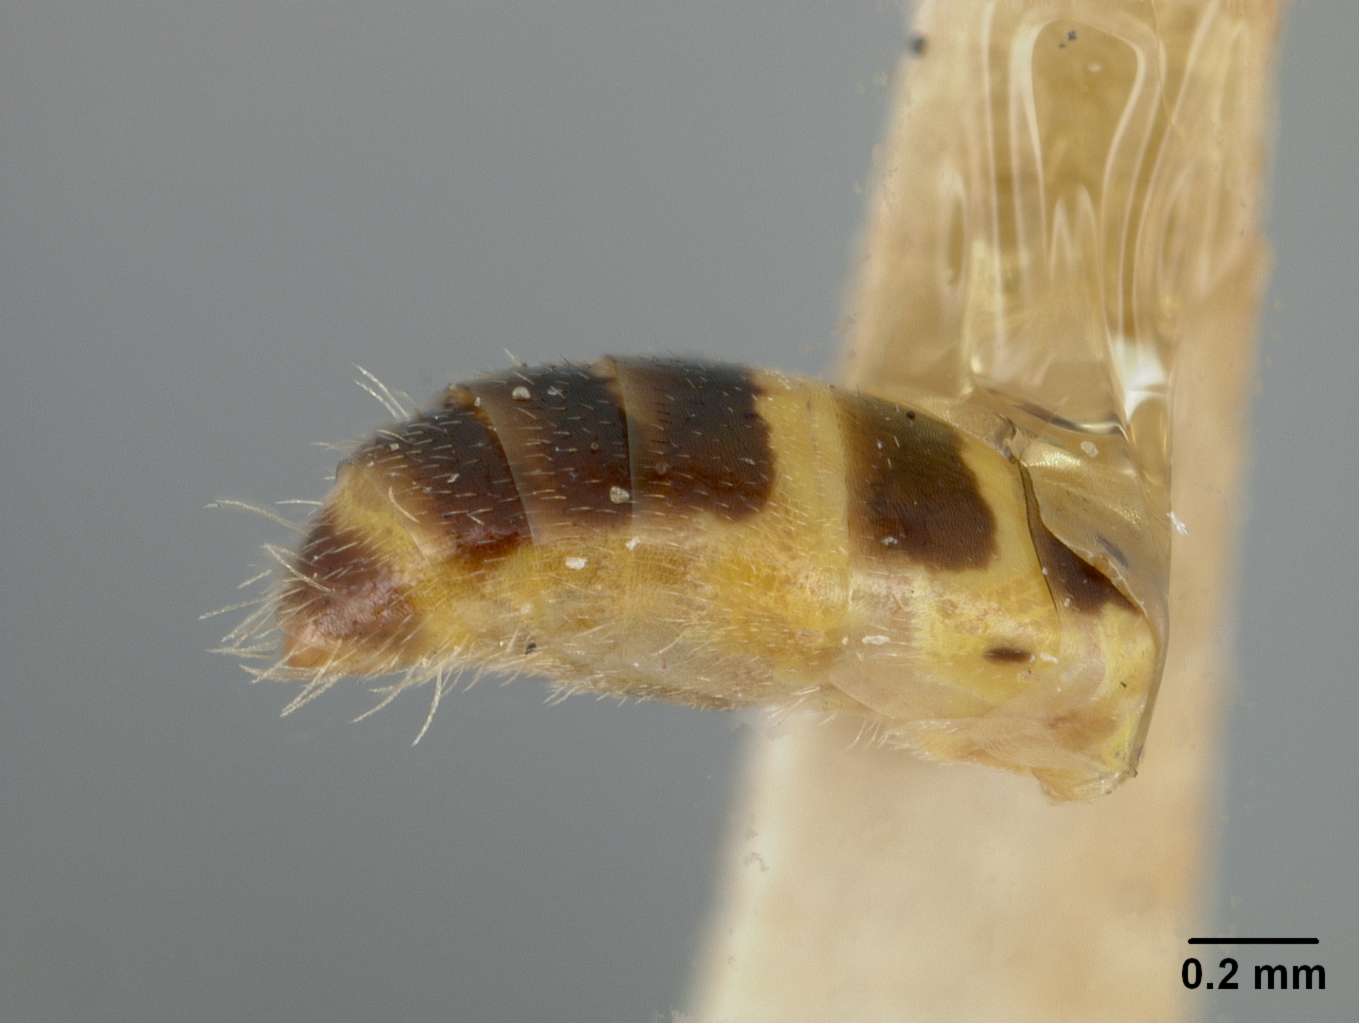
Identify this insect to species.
Brachyhesma cooki
